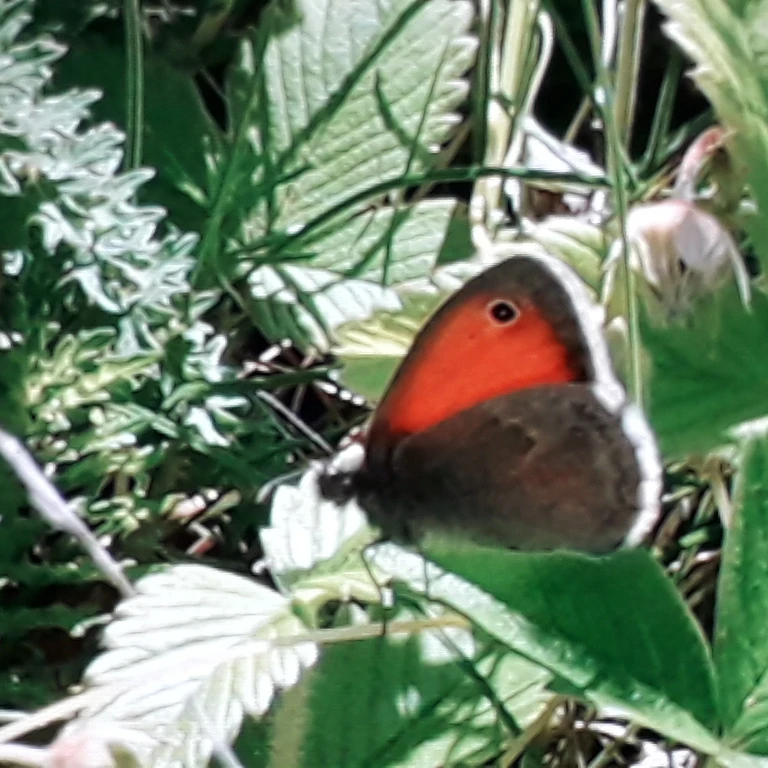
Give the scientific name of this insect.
Coenonympha pamphilus
